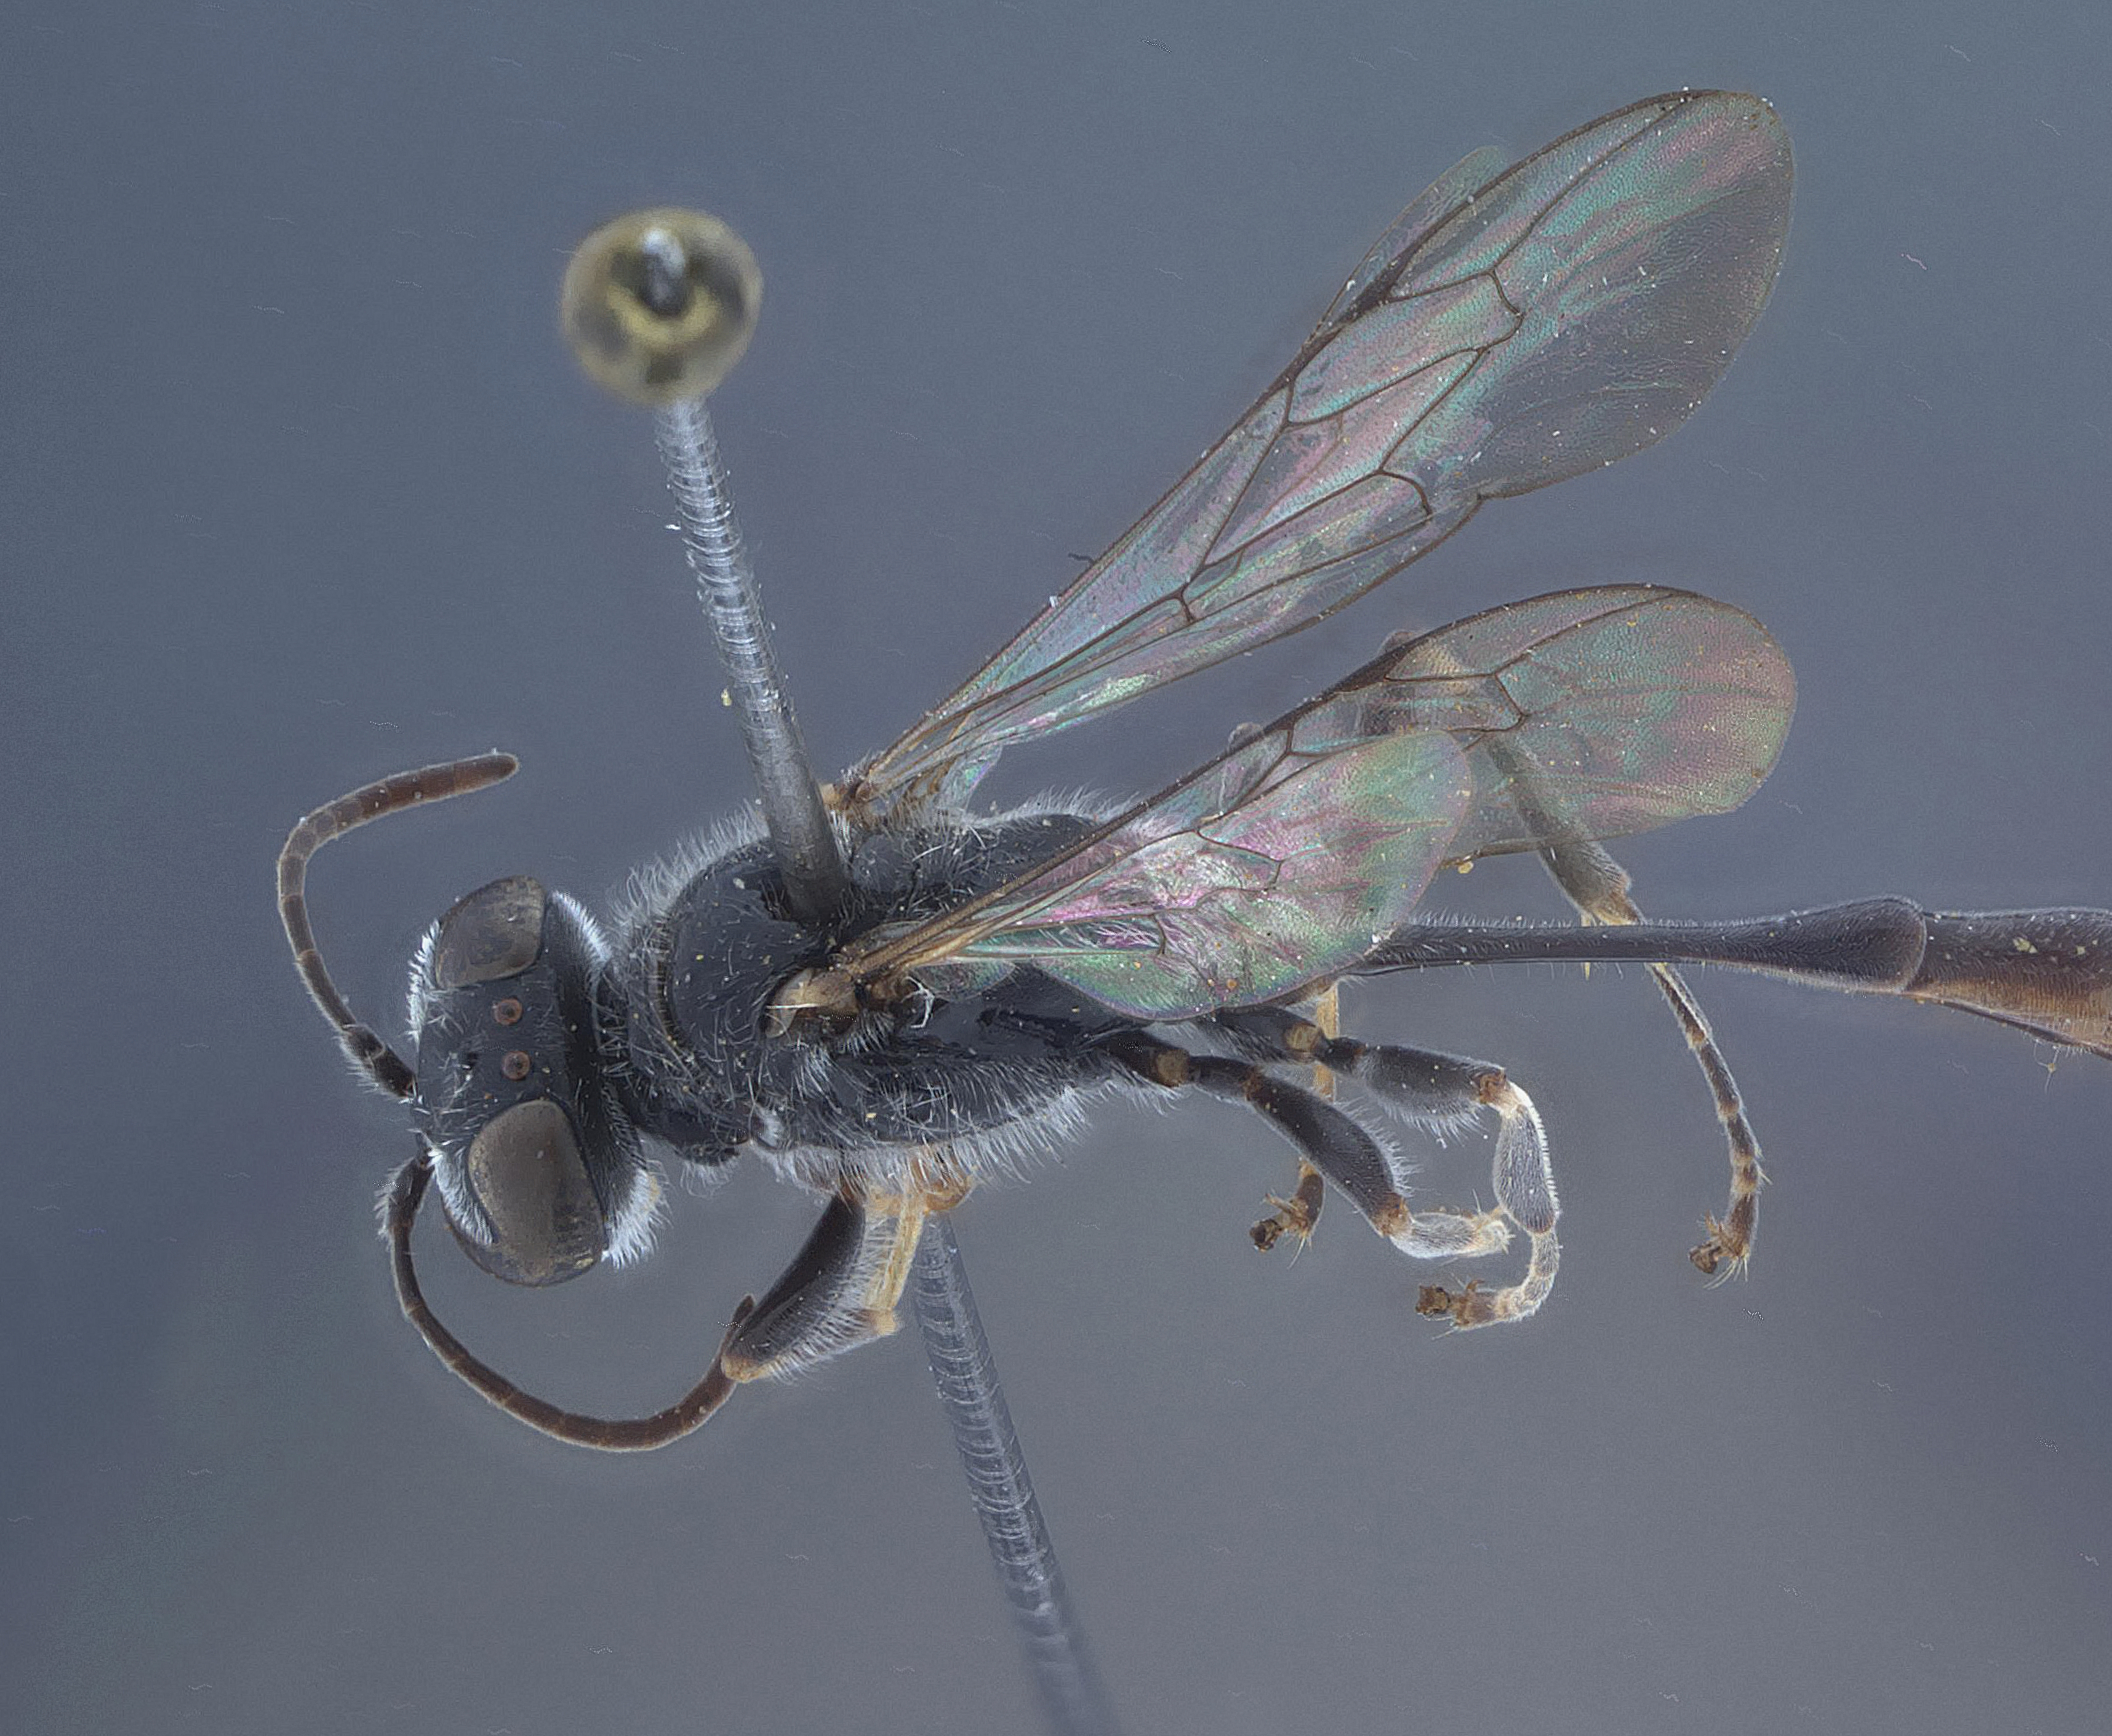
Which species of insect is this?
Trypoxylon puliense
